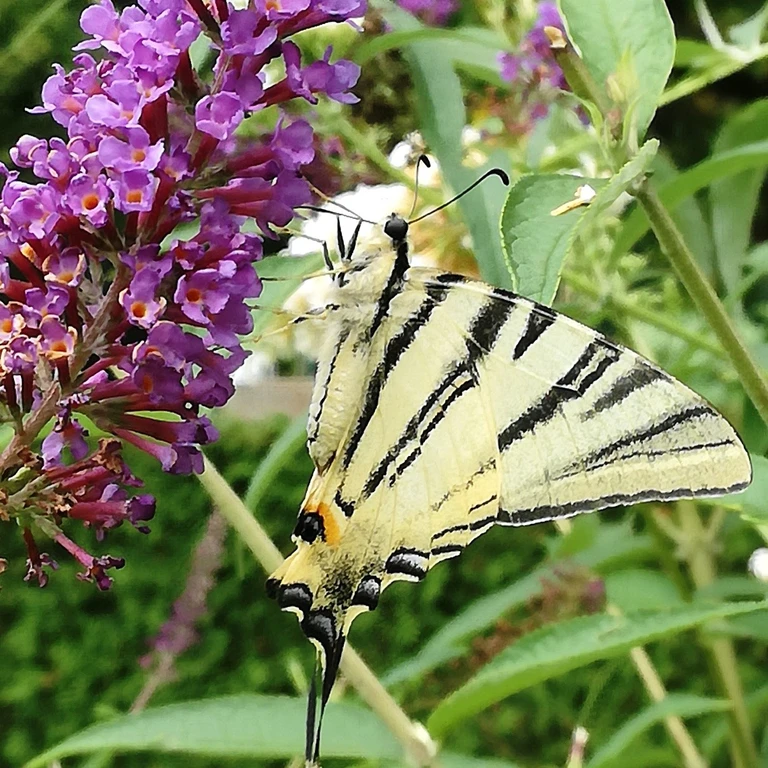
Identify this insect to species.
Iphiclides podalirius
